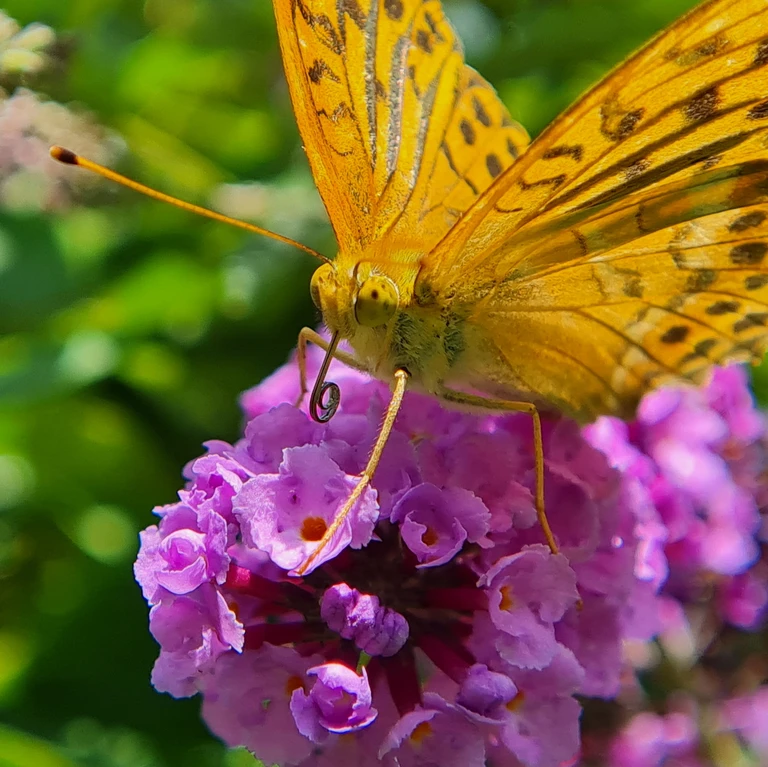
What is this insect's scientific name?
Argynnis paphia
